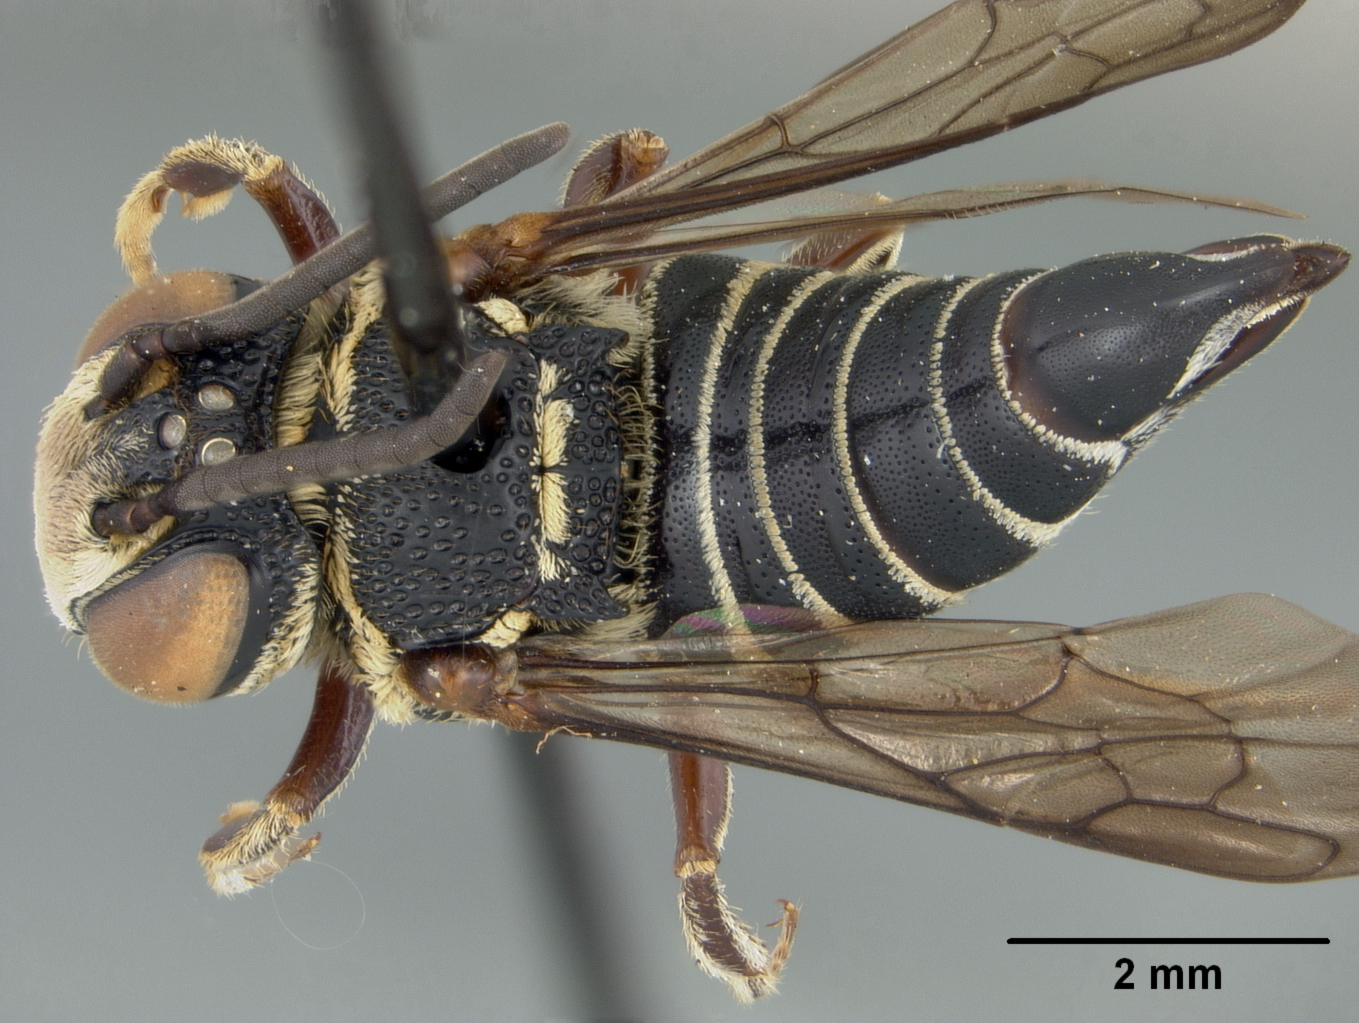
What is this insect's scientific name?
Coelioxys spatuliventer
